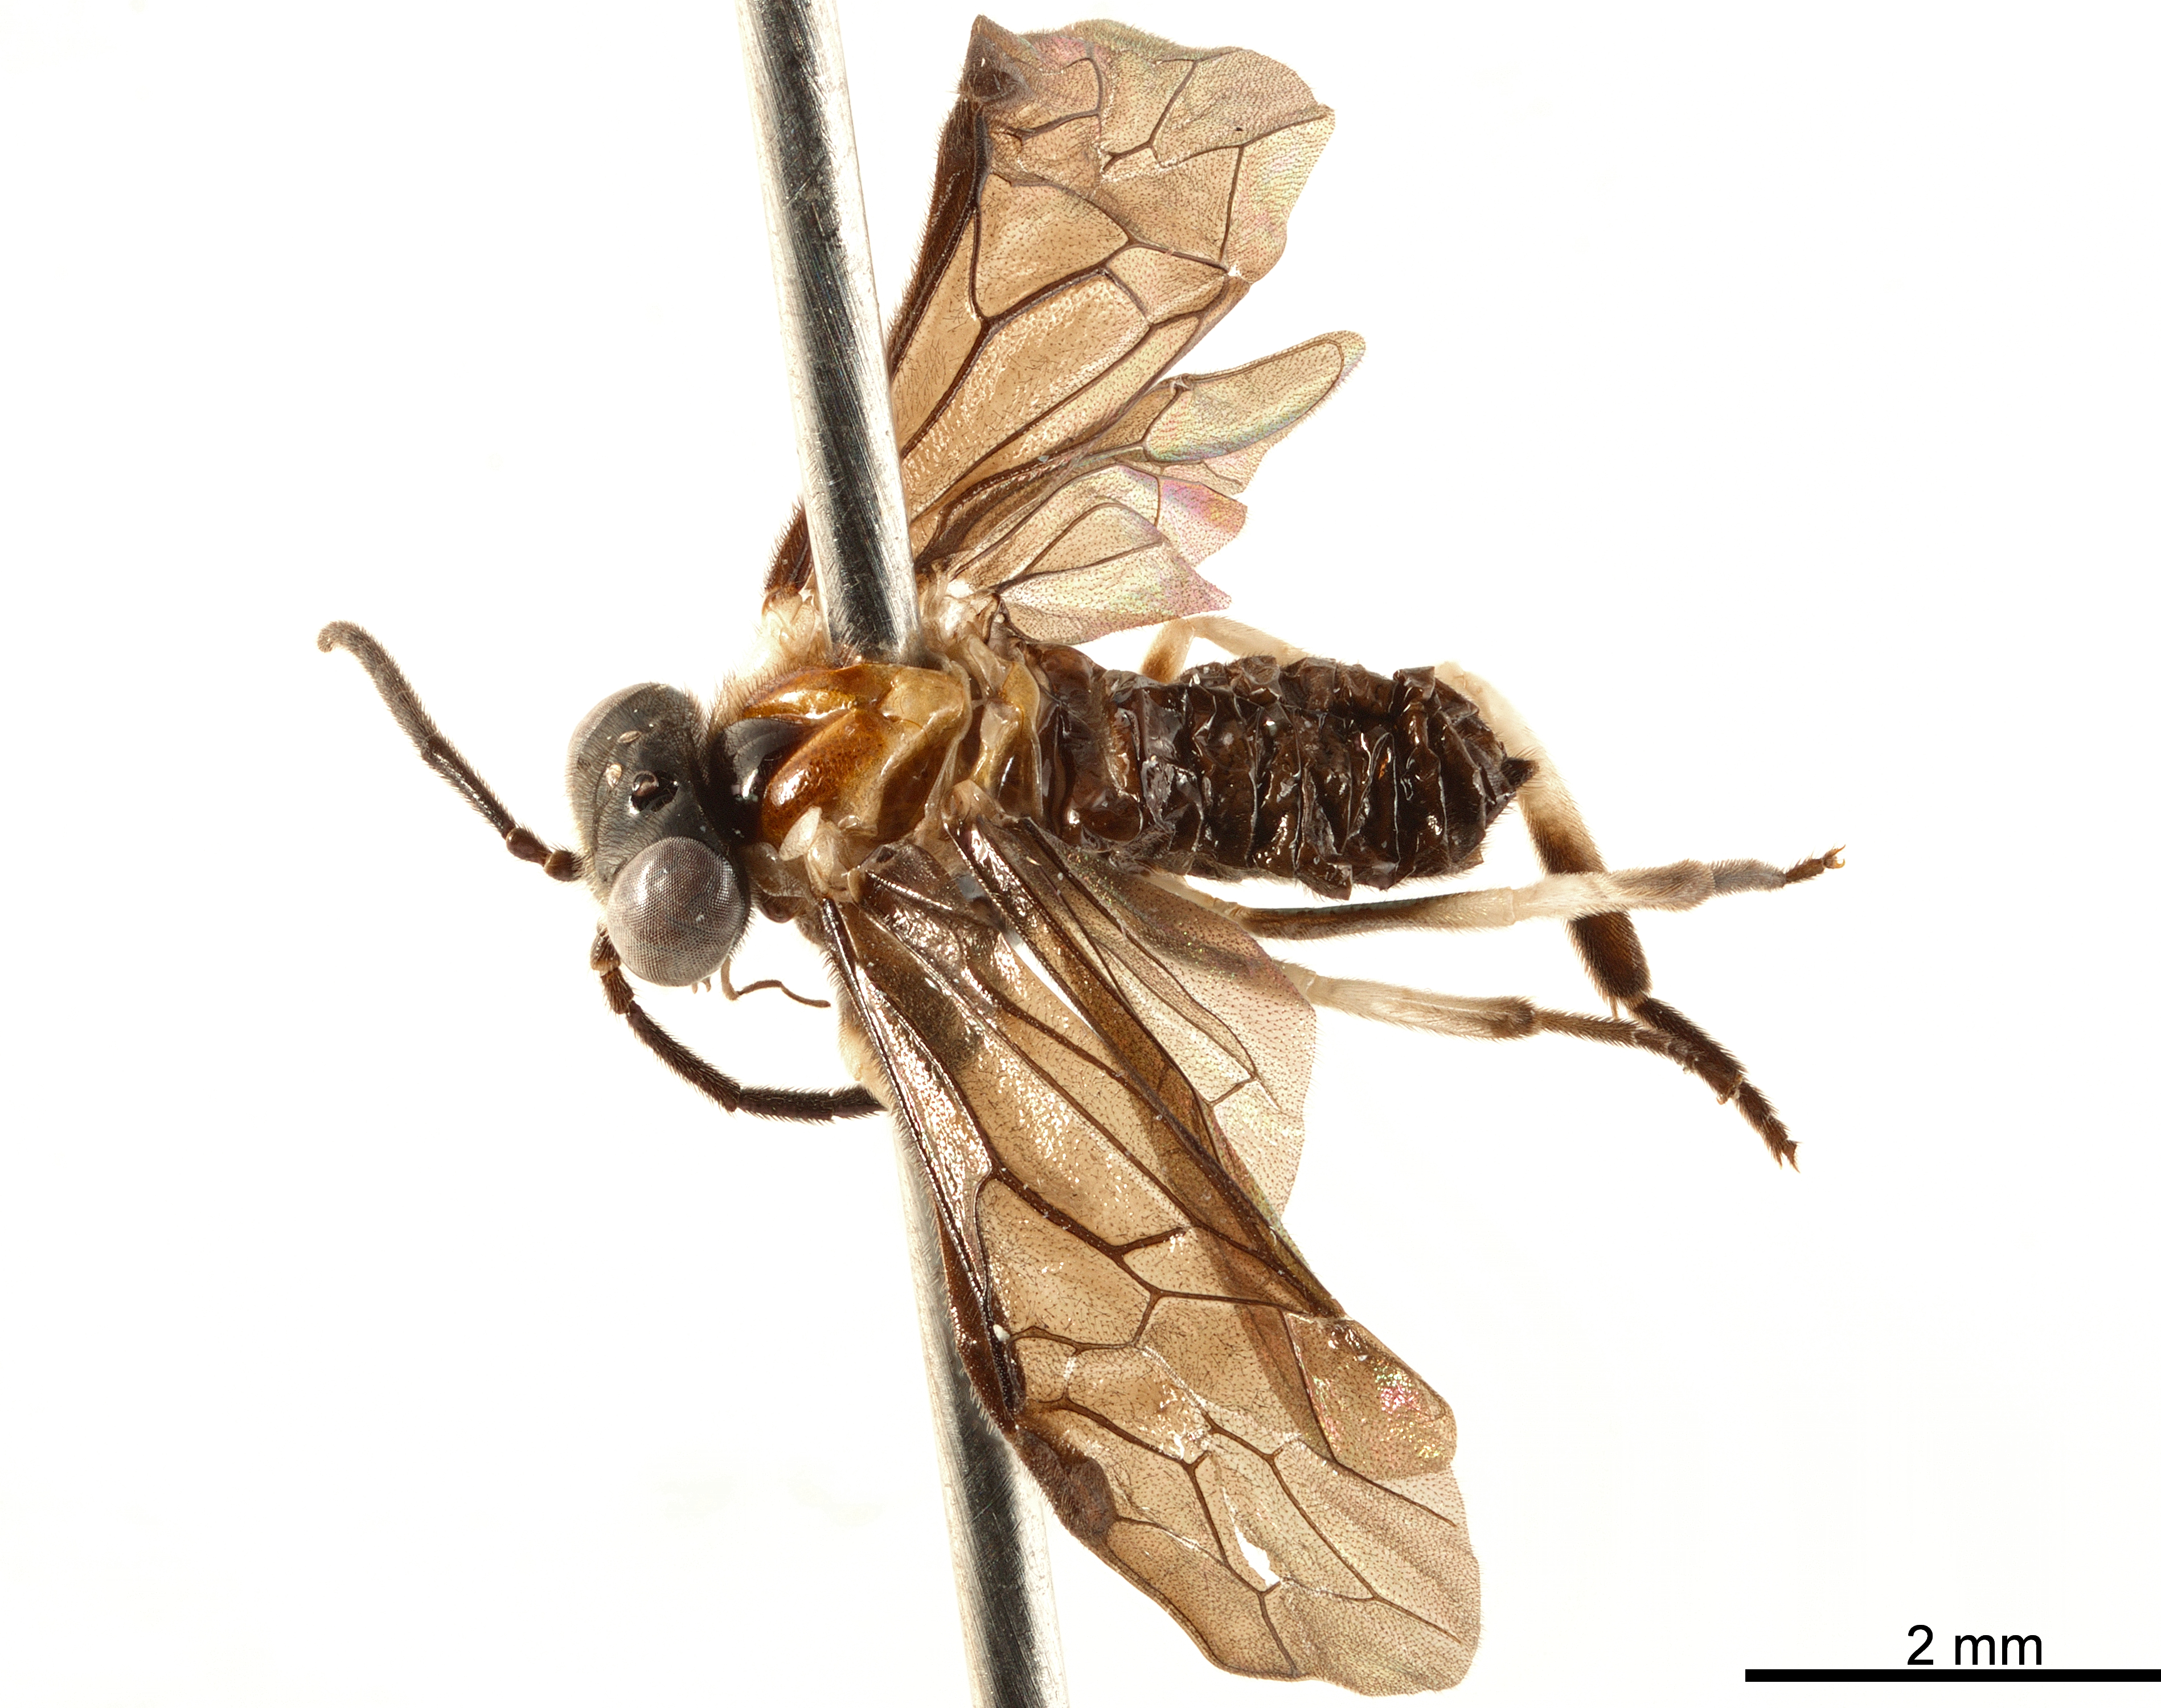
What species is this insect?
Proselandria kirbyi
